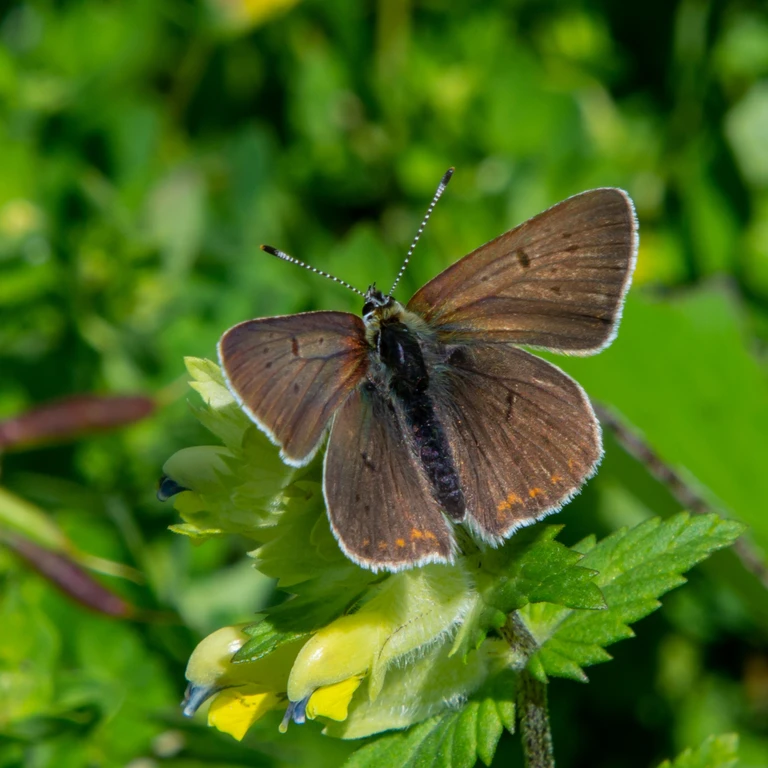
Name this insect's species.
Lycaena tityrus (also Loweia tityrus)
